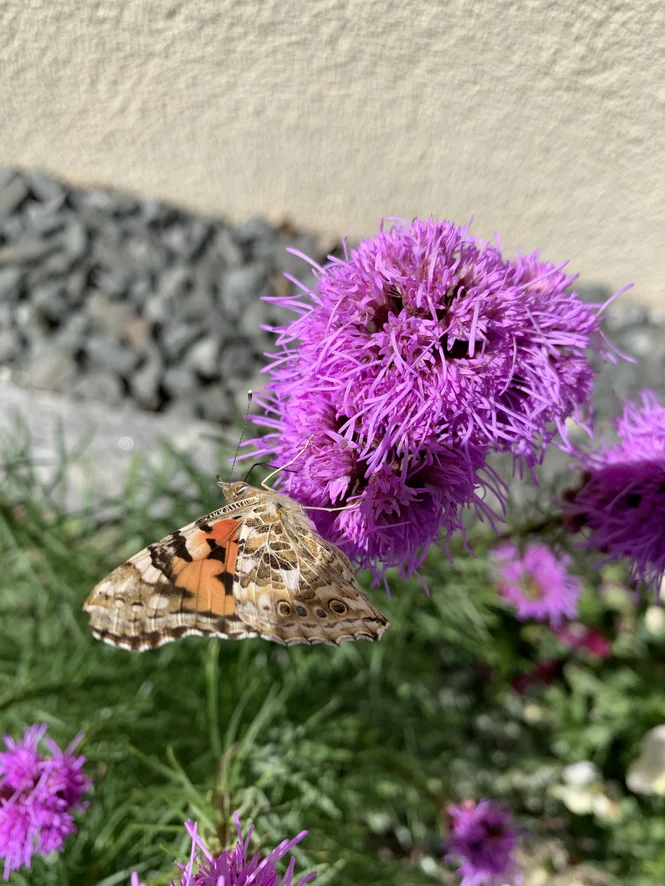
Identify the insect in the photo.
Vanessa cardui
